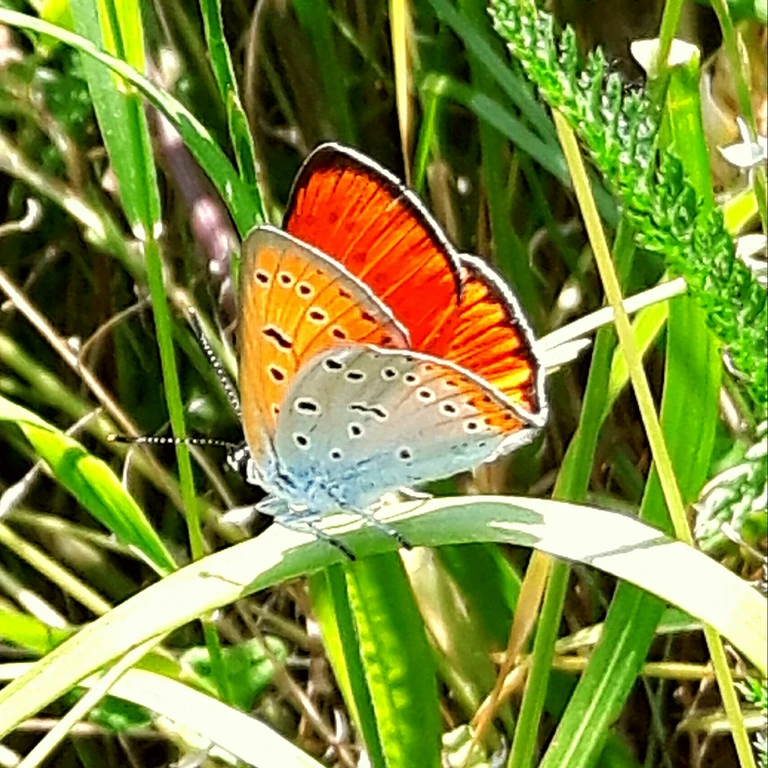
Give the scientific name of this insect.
Lycaena dispar
